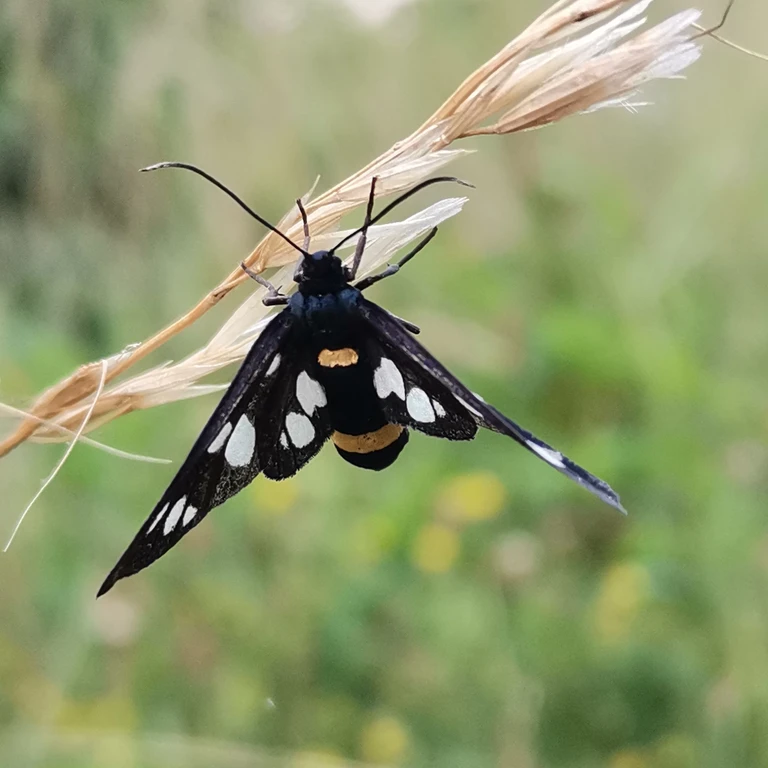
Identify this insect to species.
Amata phegea
